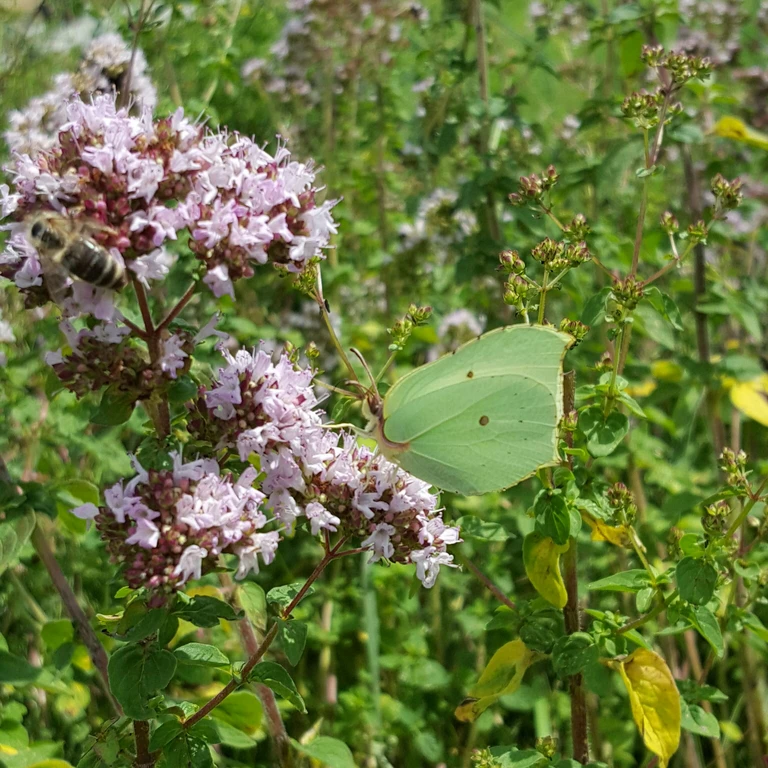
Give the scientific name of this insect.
Gonepteryx rhamni
